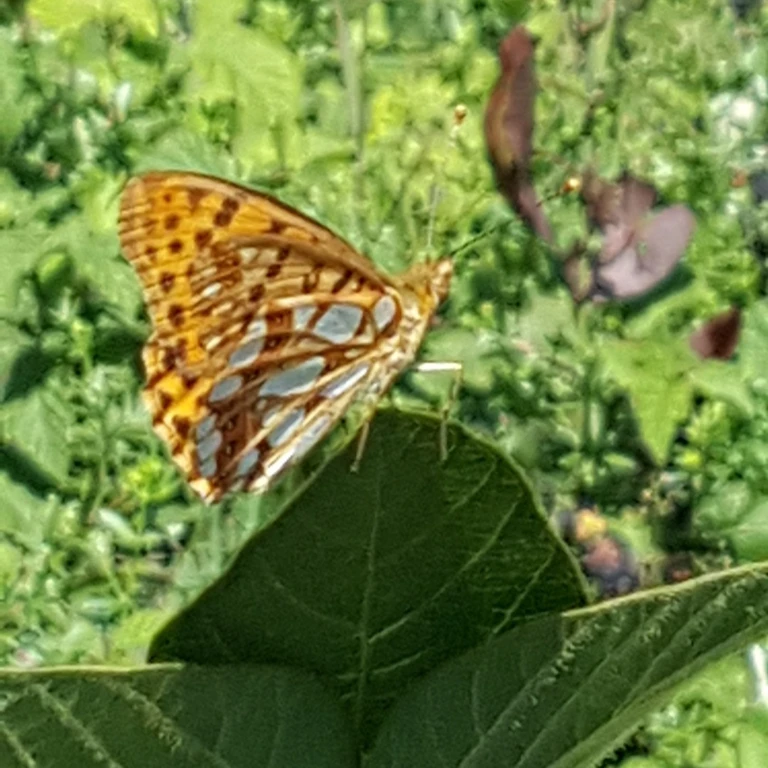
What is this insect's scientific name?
Issoria lathonia
